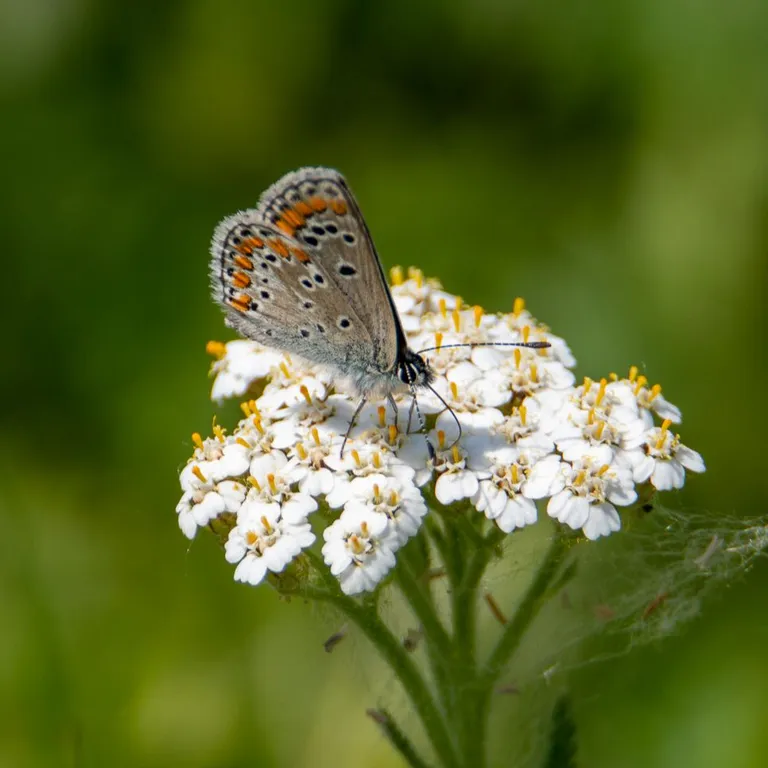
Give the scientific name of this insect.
Aricia agestis/artaxerxes
